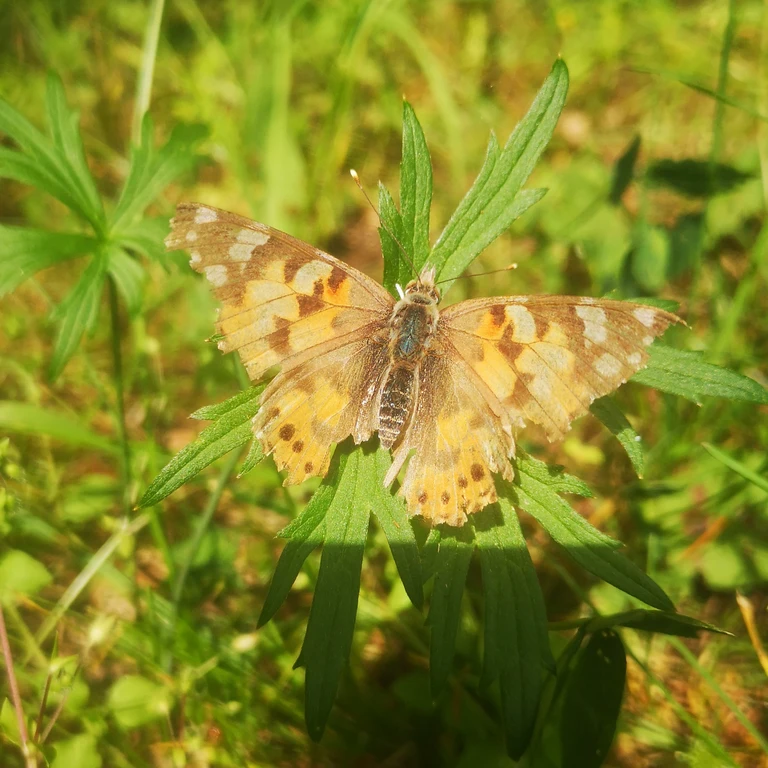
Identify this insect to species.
Vanessa cardui
